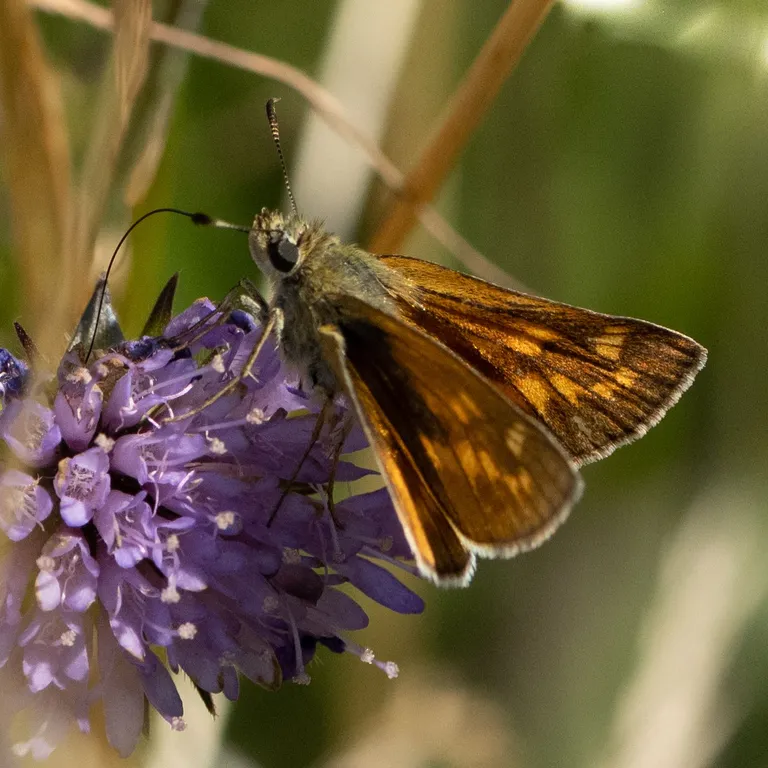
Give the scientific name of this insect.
Ochlodes sylvanus (also Ochlodes venata)
